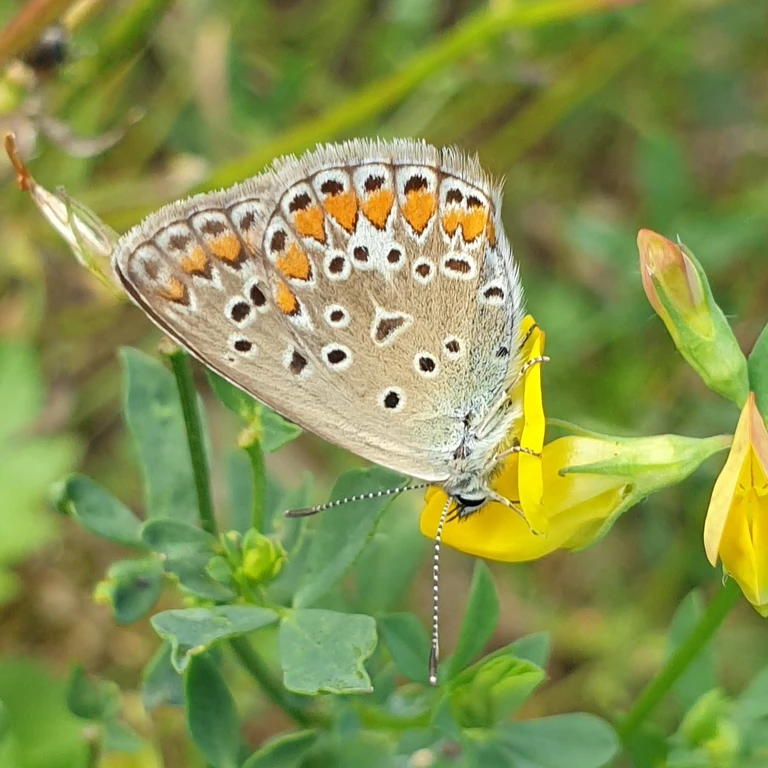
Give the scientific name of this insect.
Polyommatus icarus
